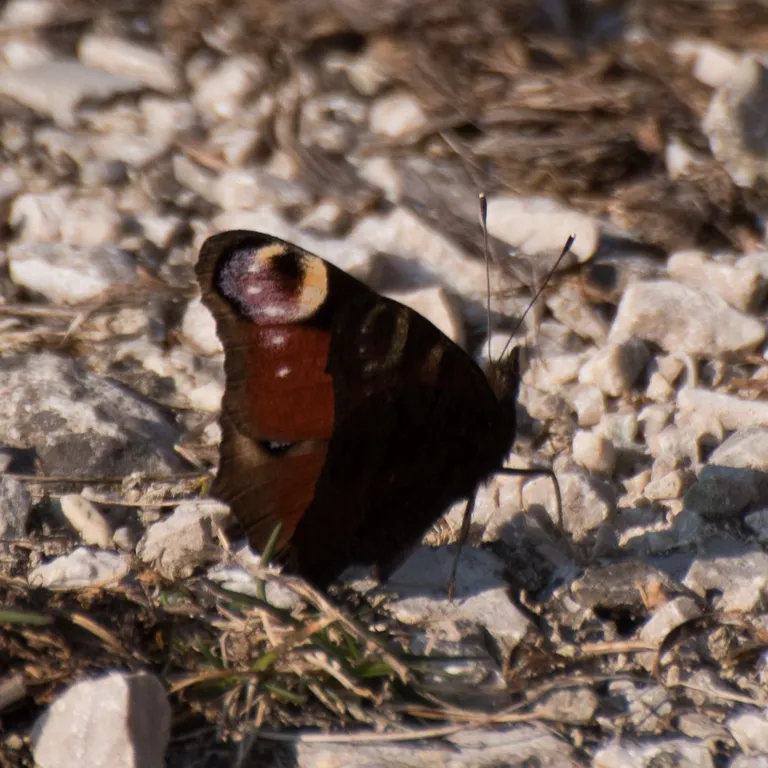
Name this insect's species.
Aglais io
